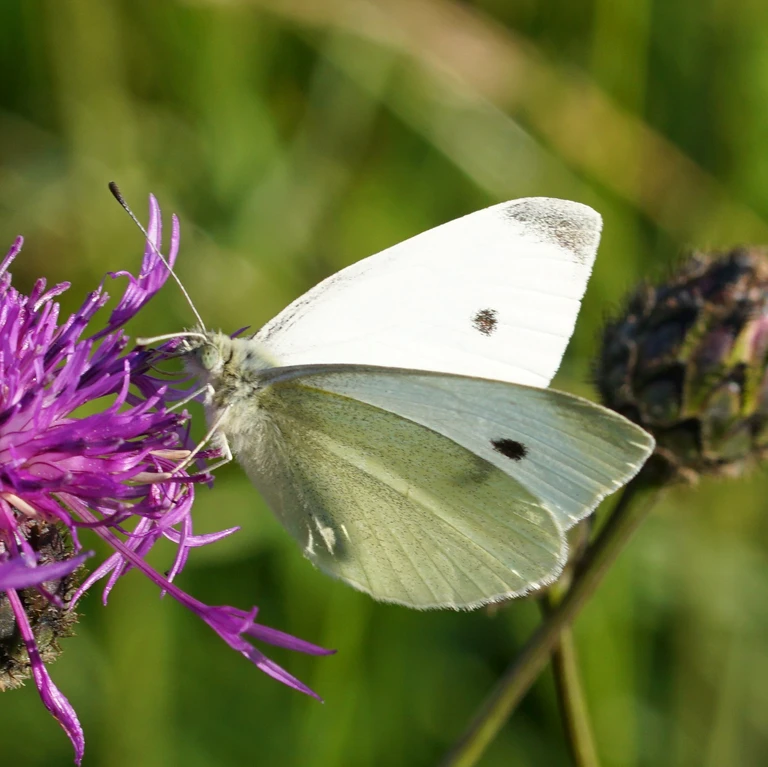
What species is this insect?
Pieris rapae
